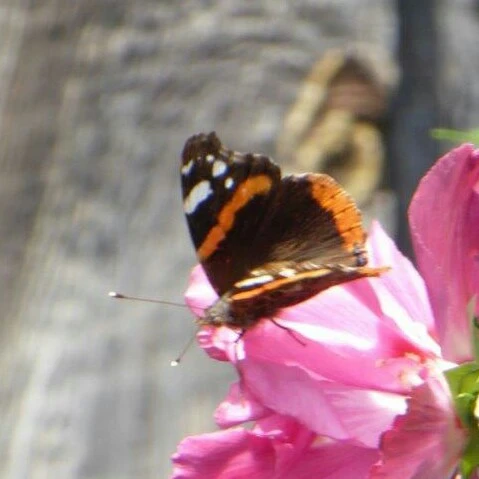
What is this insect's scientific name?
Vanessa atalanta
